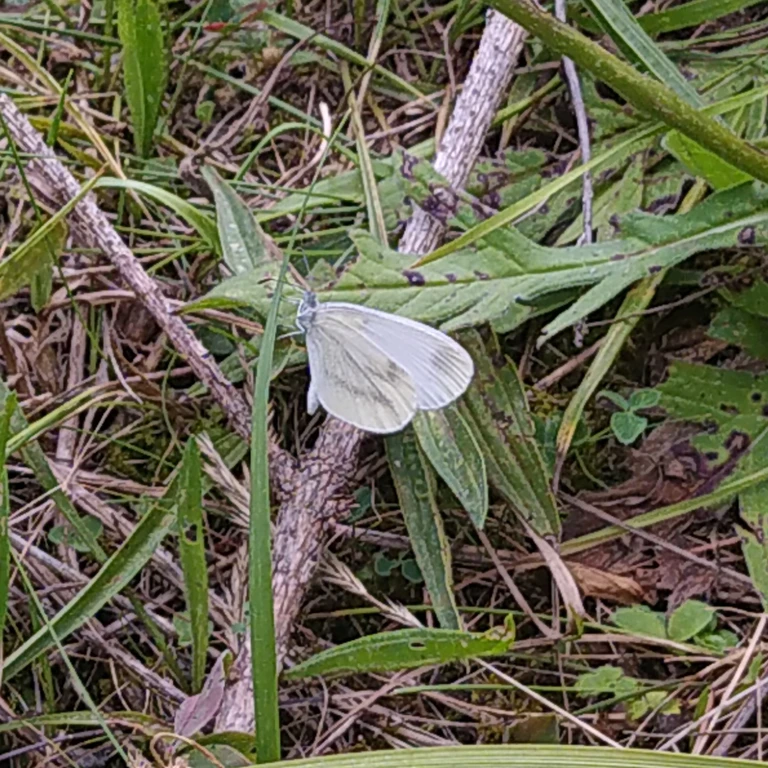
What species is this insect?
Leptidea sinapis/juvernica
